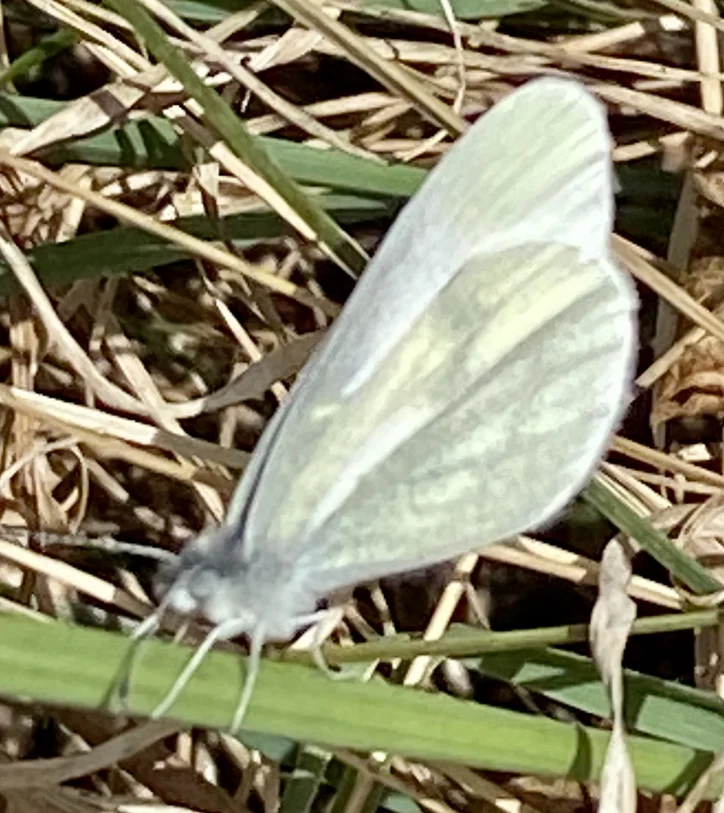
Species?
Leptidea sinapis/juvernica
